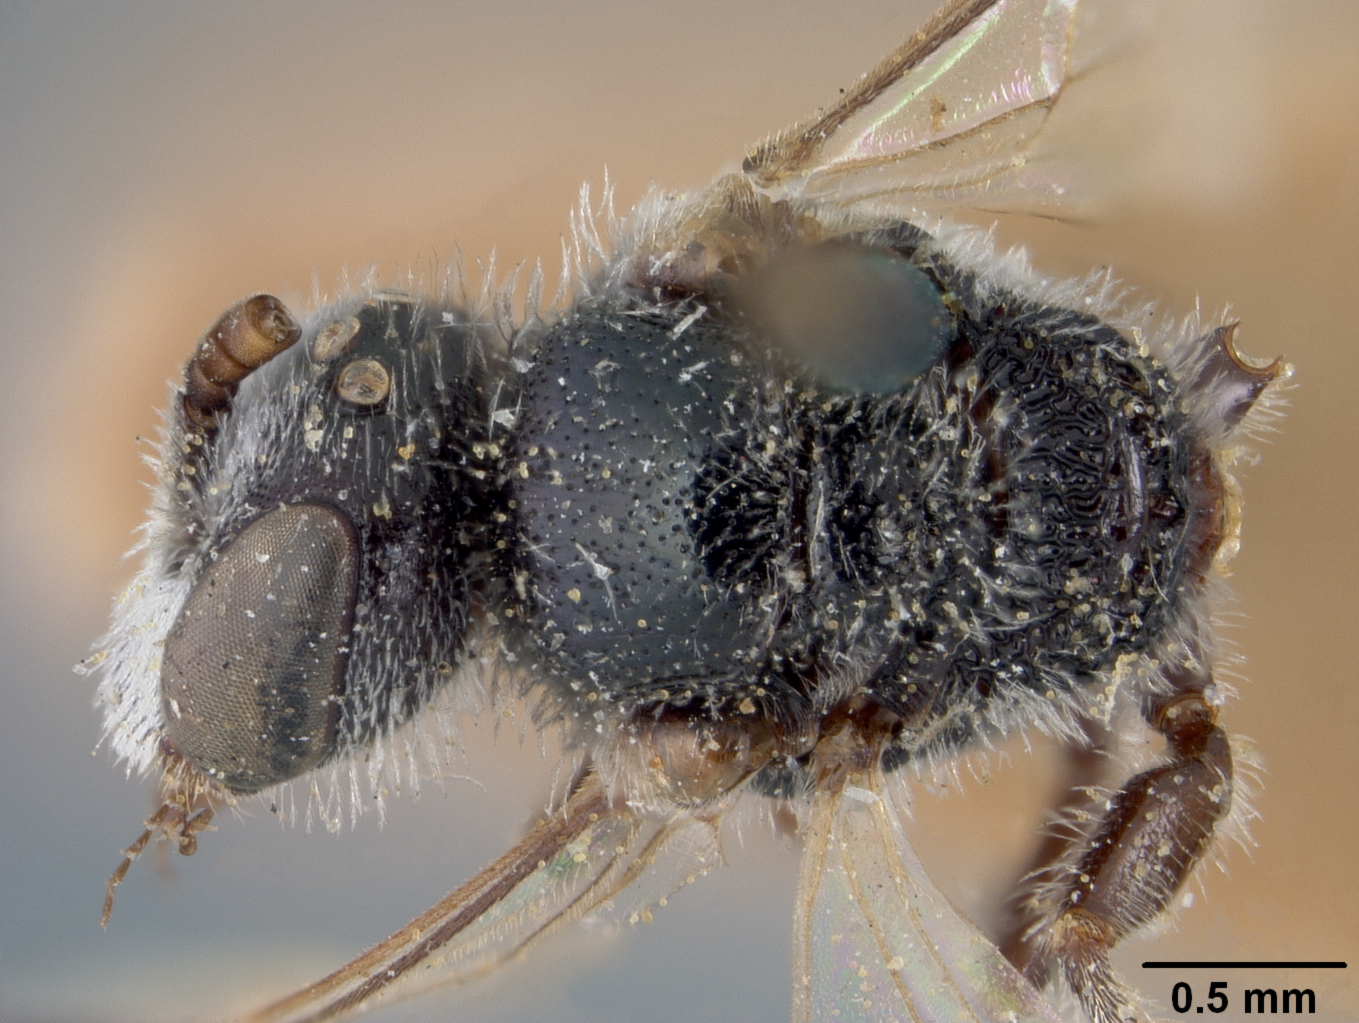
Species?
Sphecodes nephelotus
